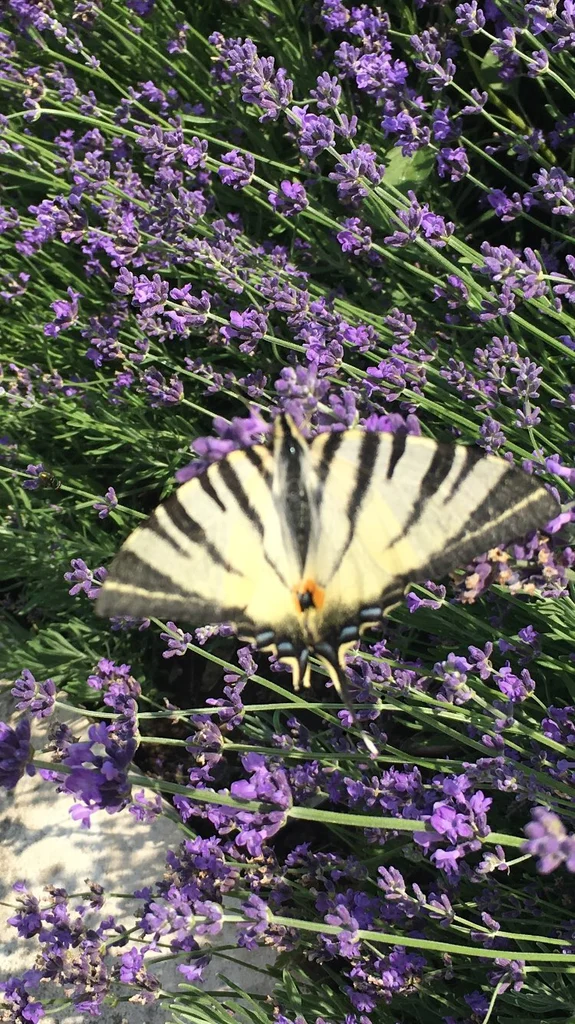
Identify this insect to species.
Iphiclides podalirius
